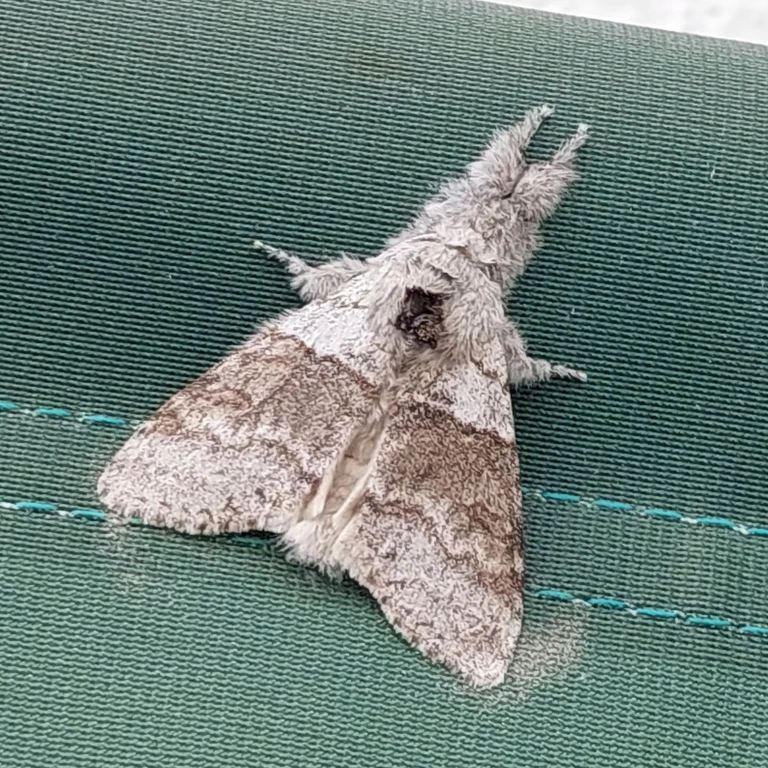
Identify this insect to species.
Calliteara pudibunda
